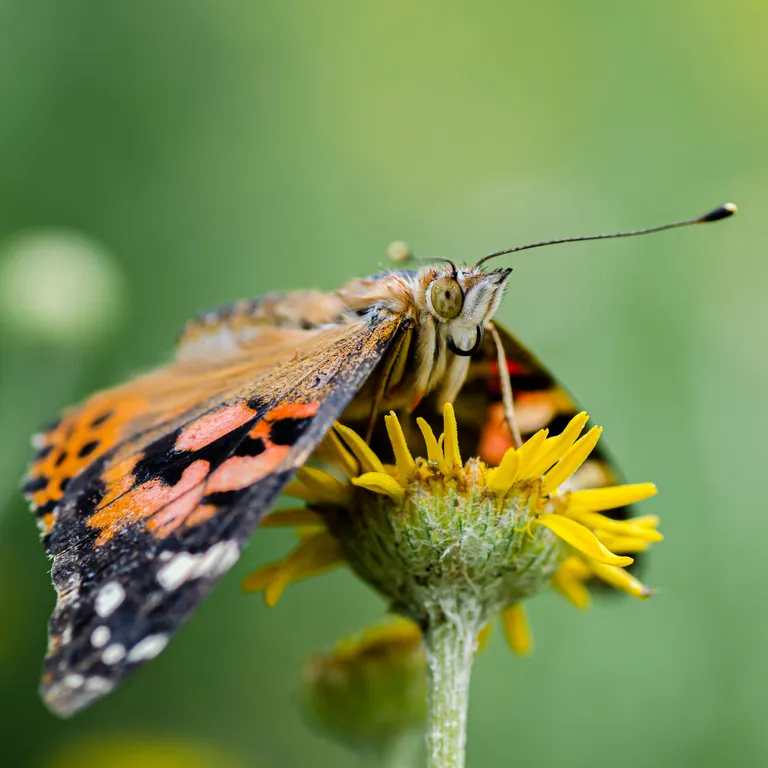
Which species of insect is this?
Vanessa cardui
